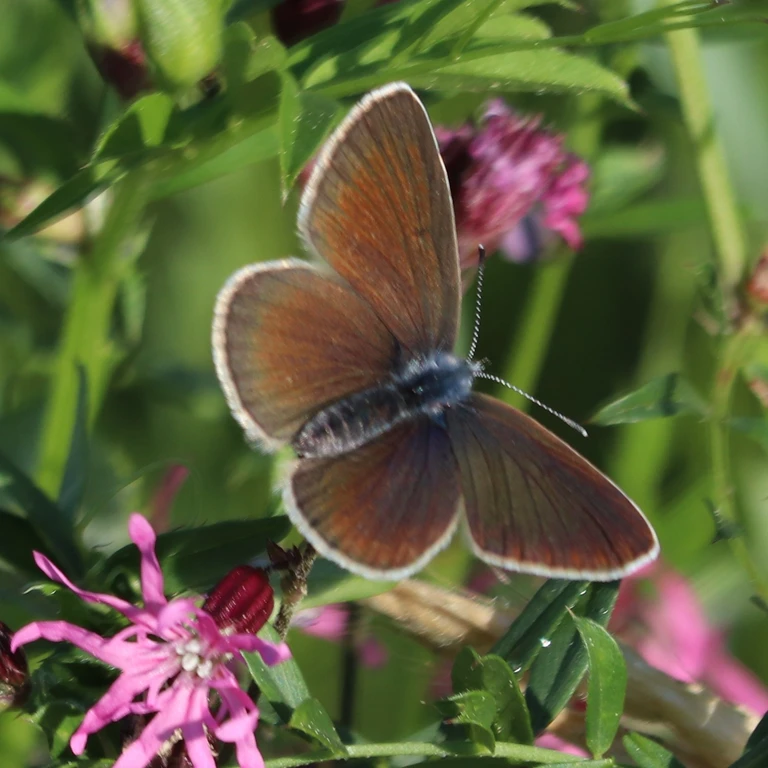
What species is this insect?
Cyaniris semiargus
